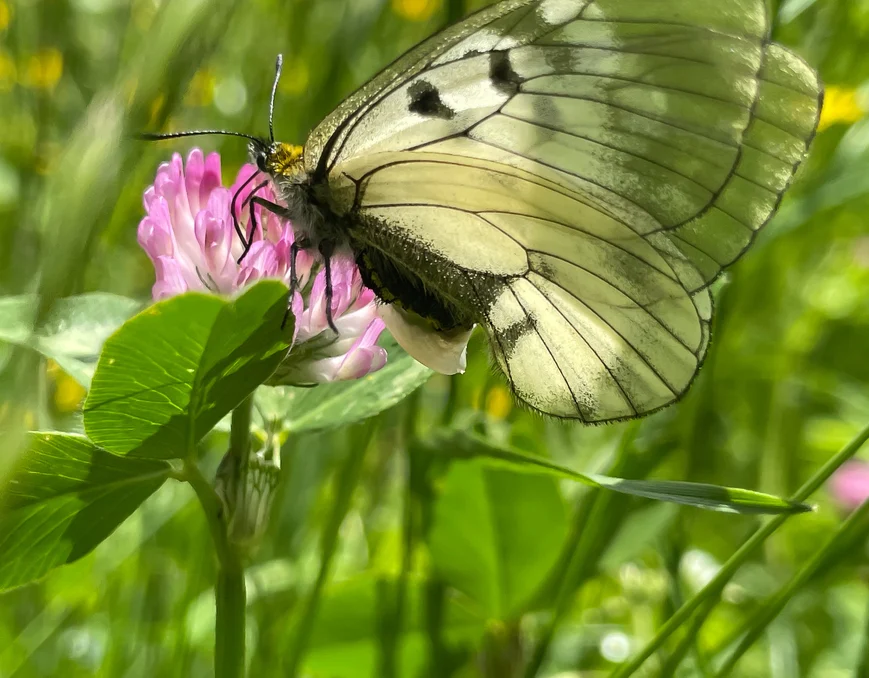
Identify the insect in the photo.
Parnassius mnemosyne
